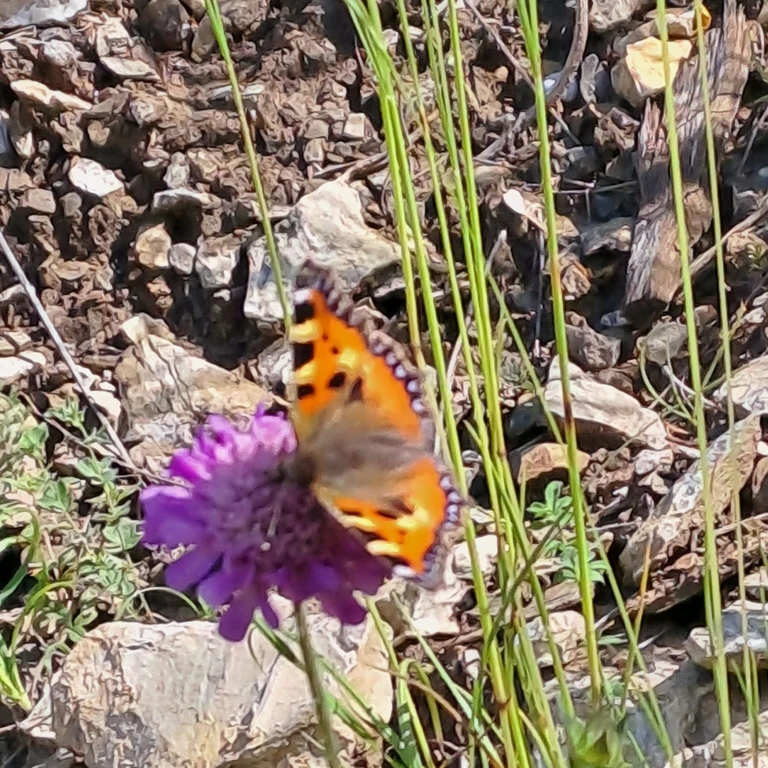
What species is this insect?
Aglais urticae
